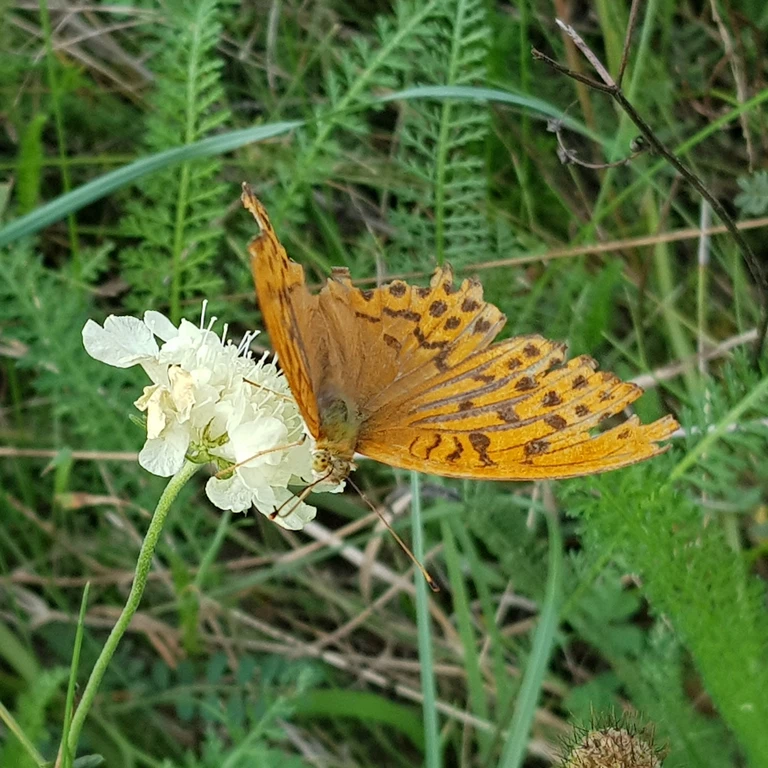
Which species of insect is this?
Argynnis paphia
